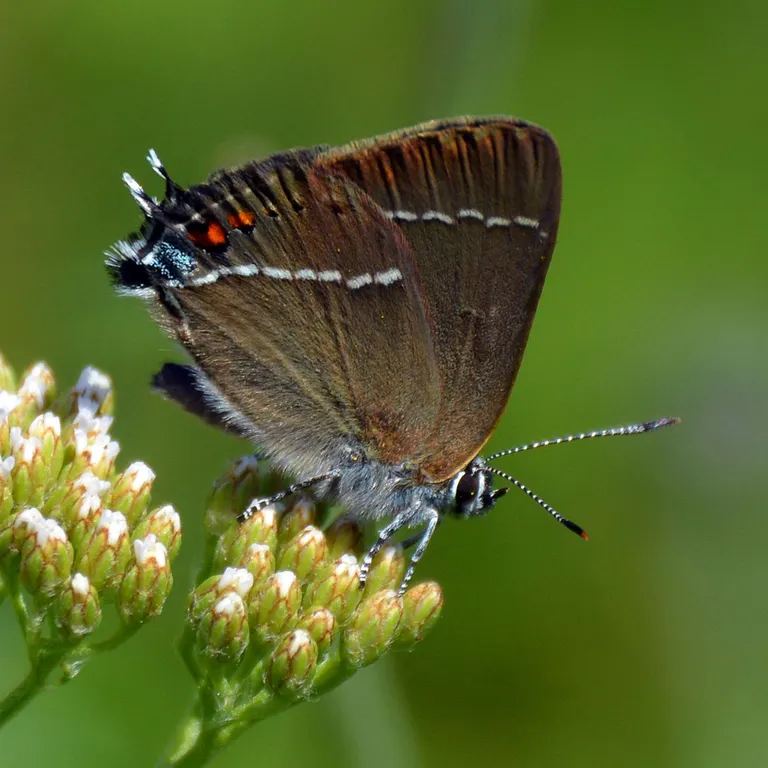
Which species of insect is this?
Satyrium spini (also Tuttiola spini)
